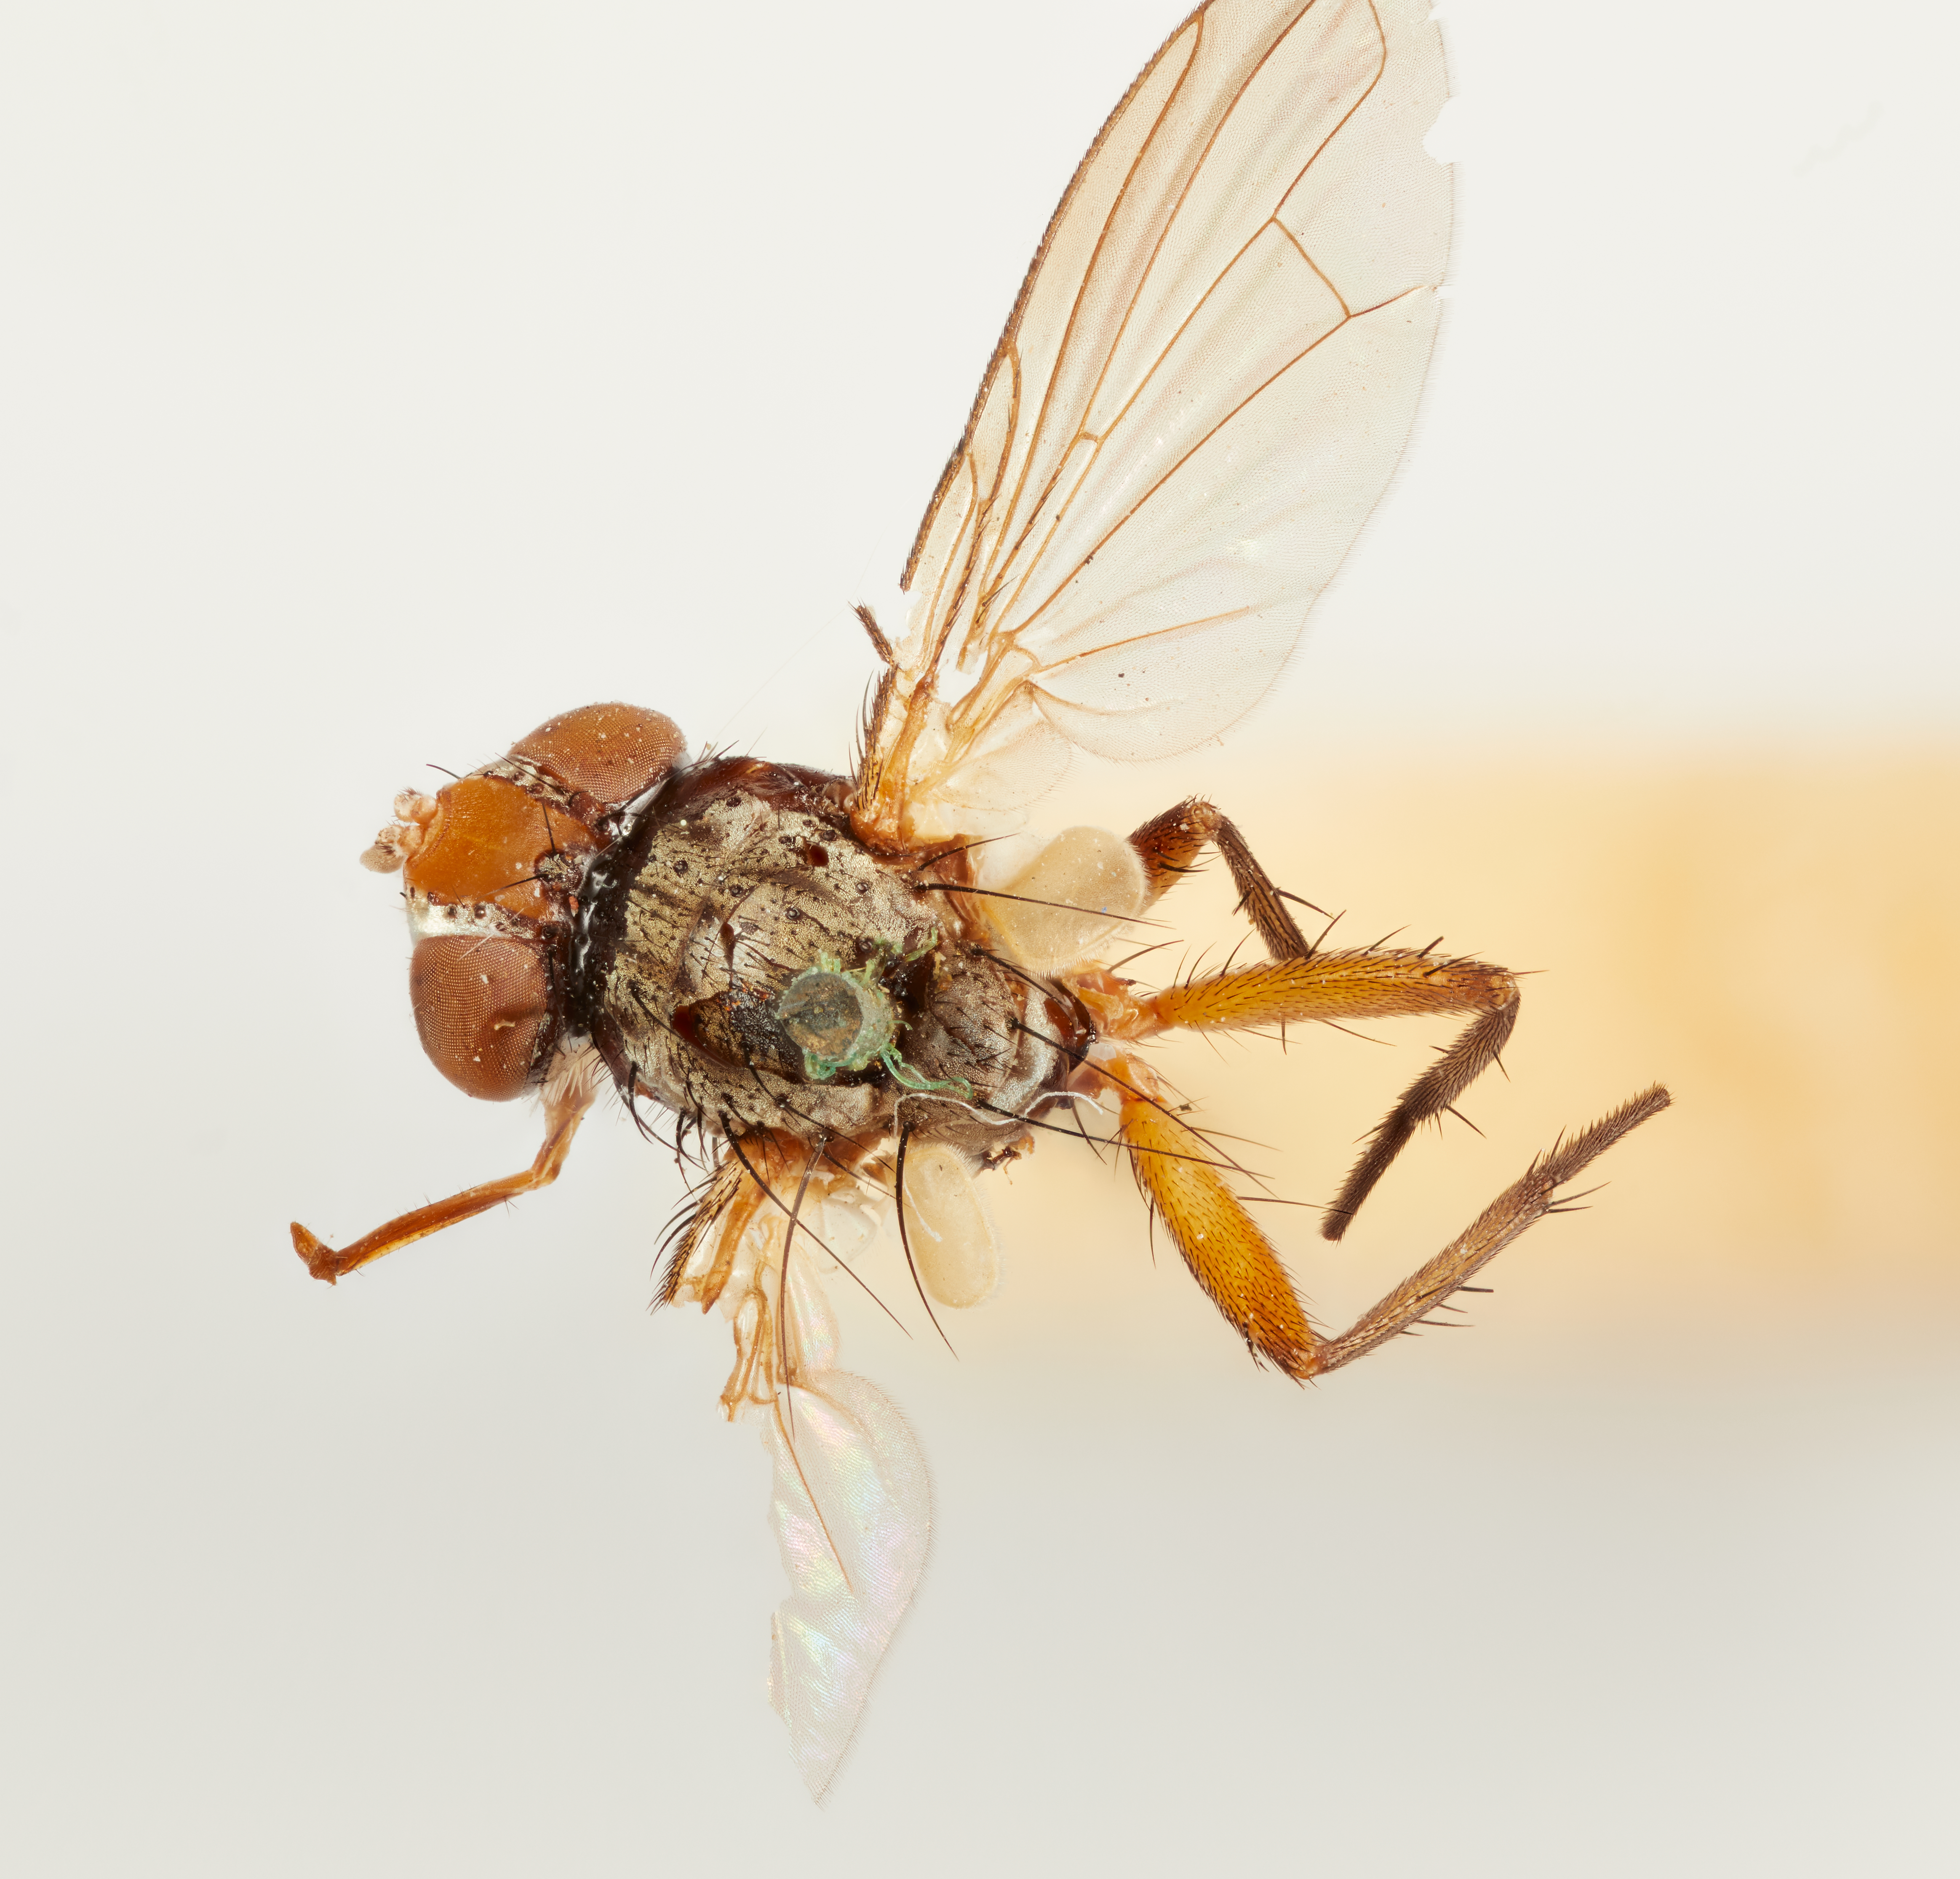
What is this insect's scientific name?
Lasioneura johnsoni
